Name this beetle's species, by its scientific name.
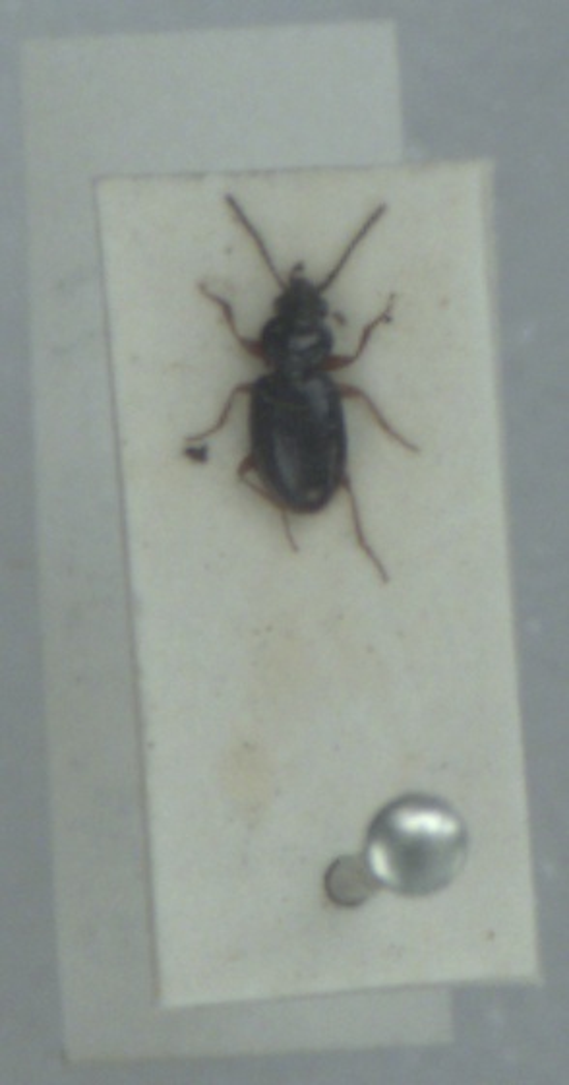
Bembidion mannerheimii
